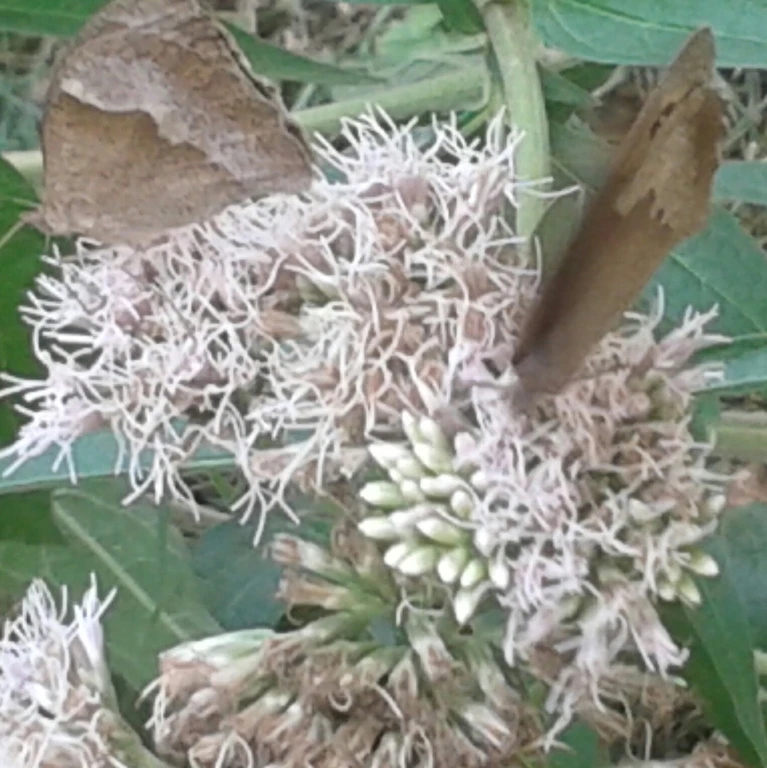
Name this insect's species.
Maniola jurtina
